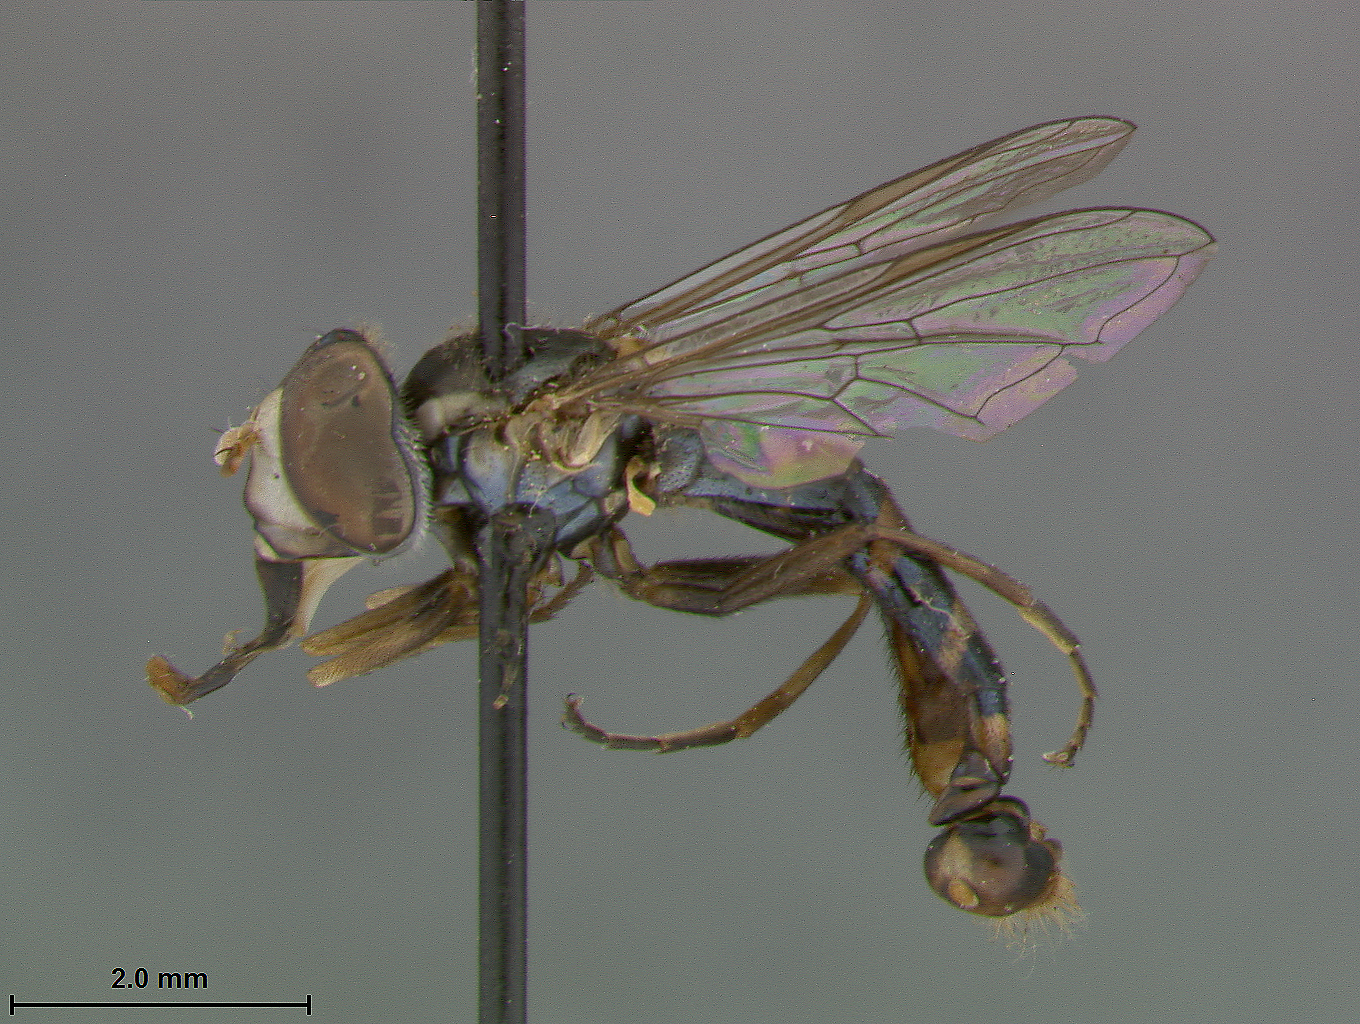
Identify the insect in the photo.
Sphaerophoria longipilosa
